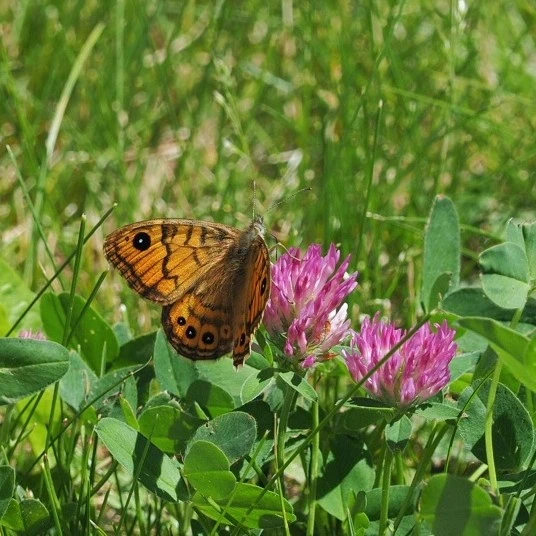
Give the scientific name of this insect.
Lasiommata megera (also Pararge megera)
